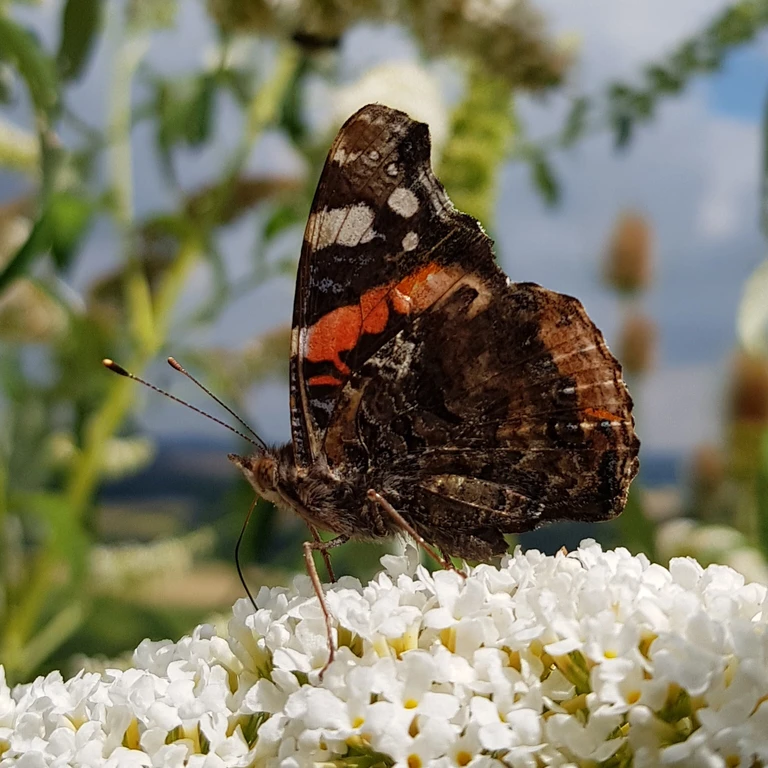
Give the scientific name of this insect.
Vanessa atalanta
